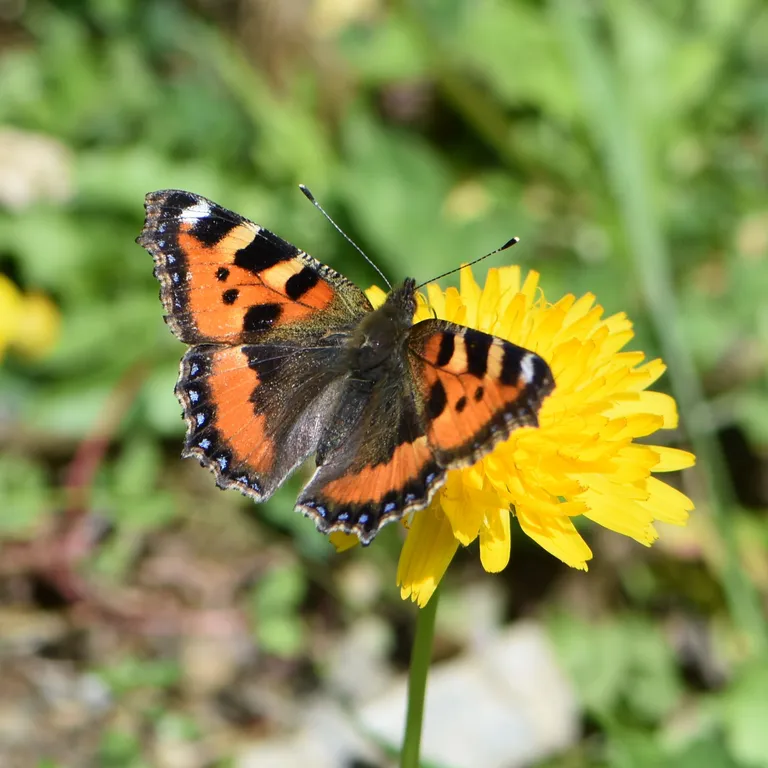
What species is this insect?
Aglais urticae
